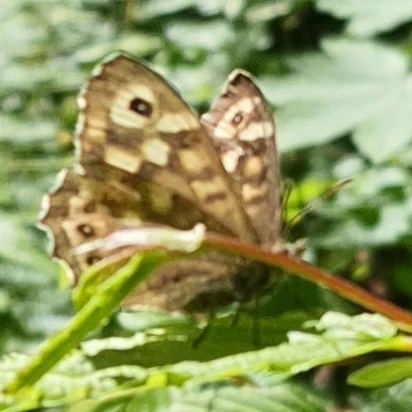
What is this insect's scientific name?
Pararge aegeria
